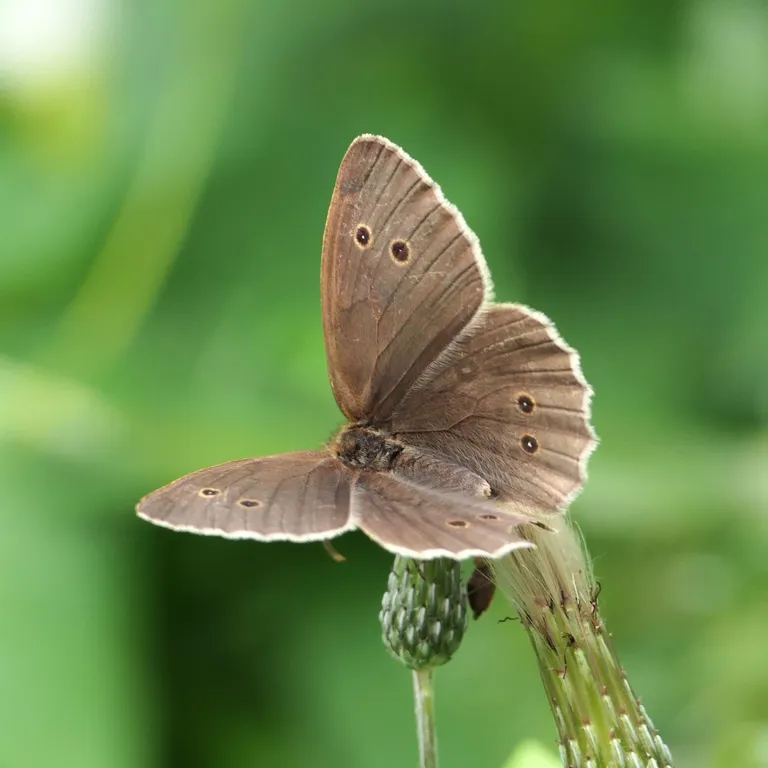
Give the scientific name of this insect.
Aphantopus hyperantus
